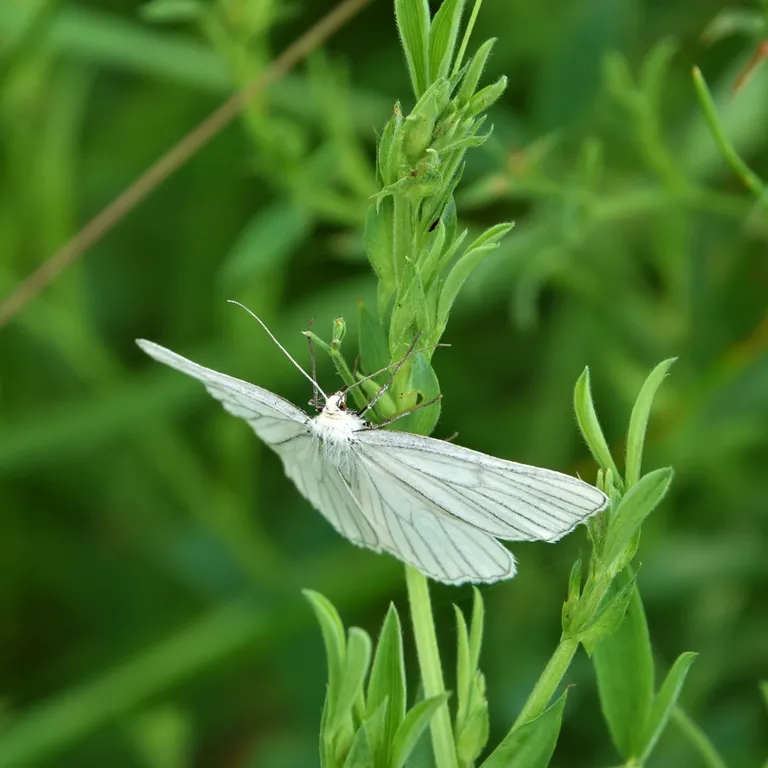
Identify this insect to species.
Siona lineata
